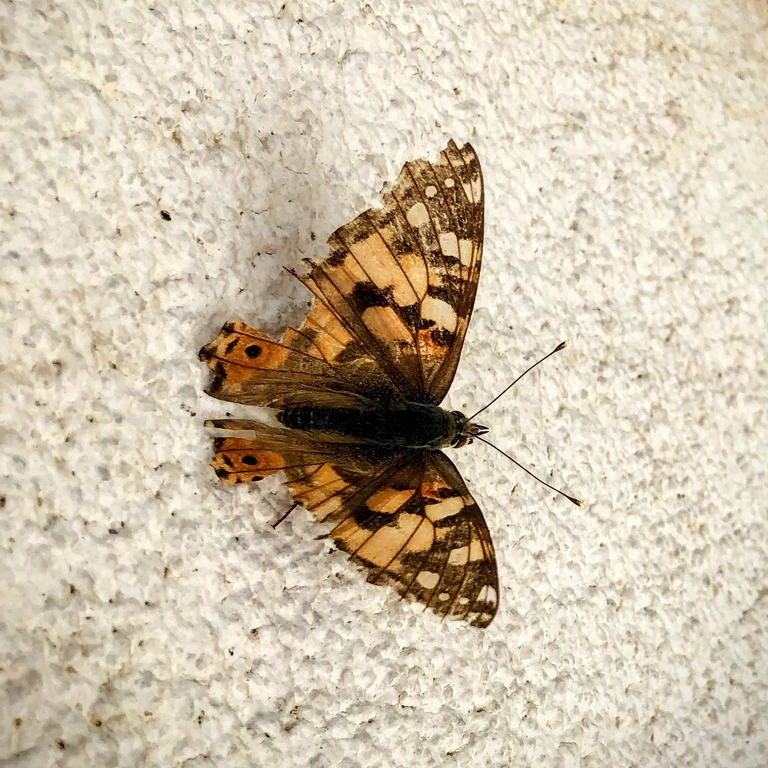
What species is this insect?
Vanessa cardui
